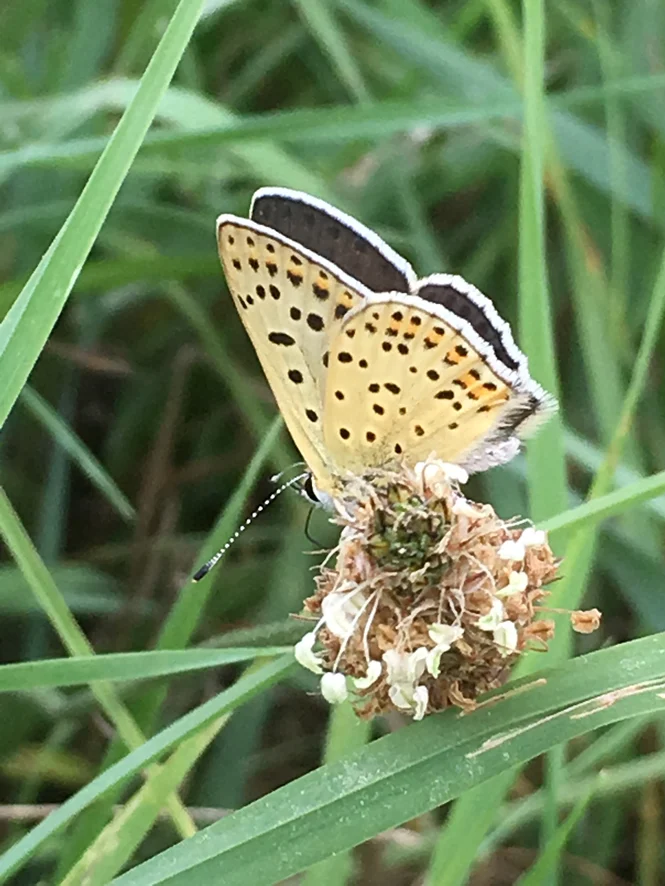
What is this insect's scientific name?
Lycaena tityrus (also Loweia tityrus)
